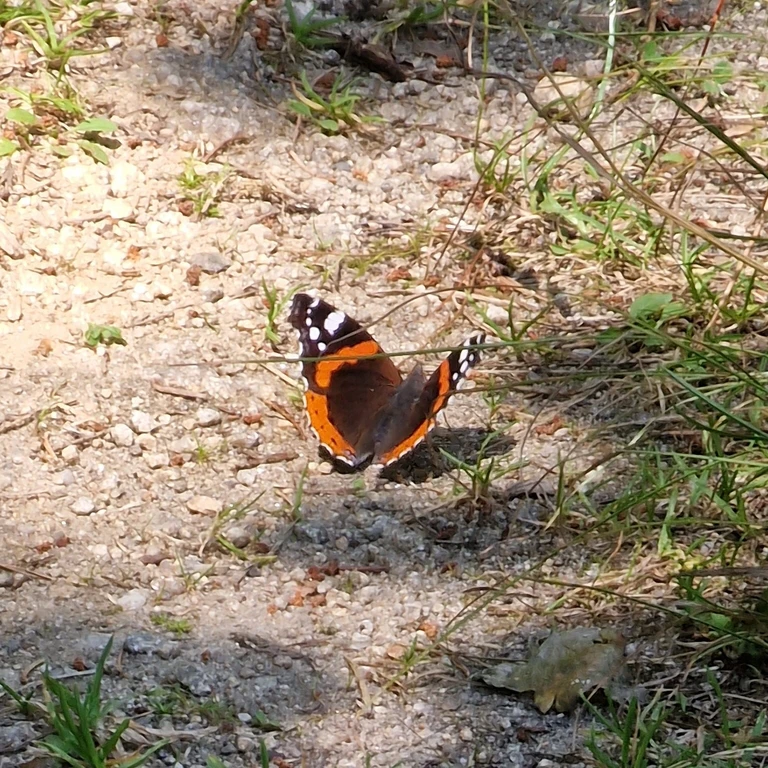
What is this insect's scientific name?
Vanessa atalanta
